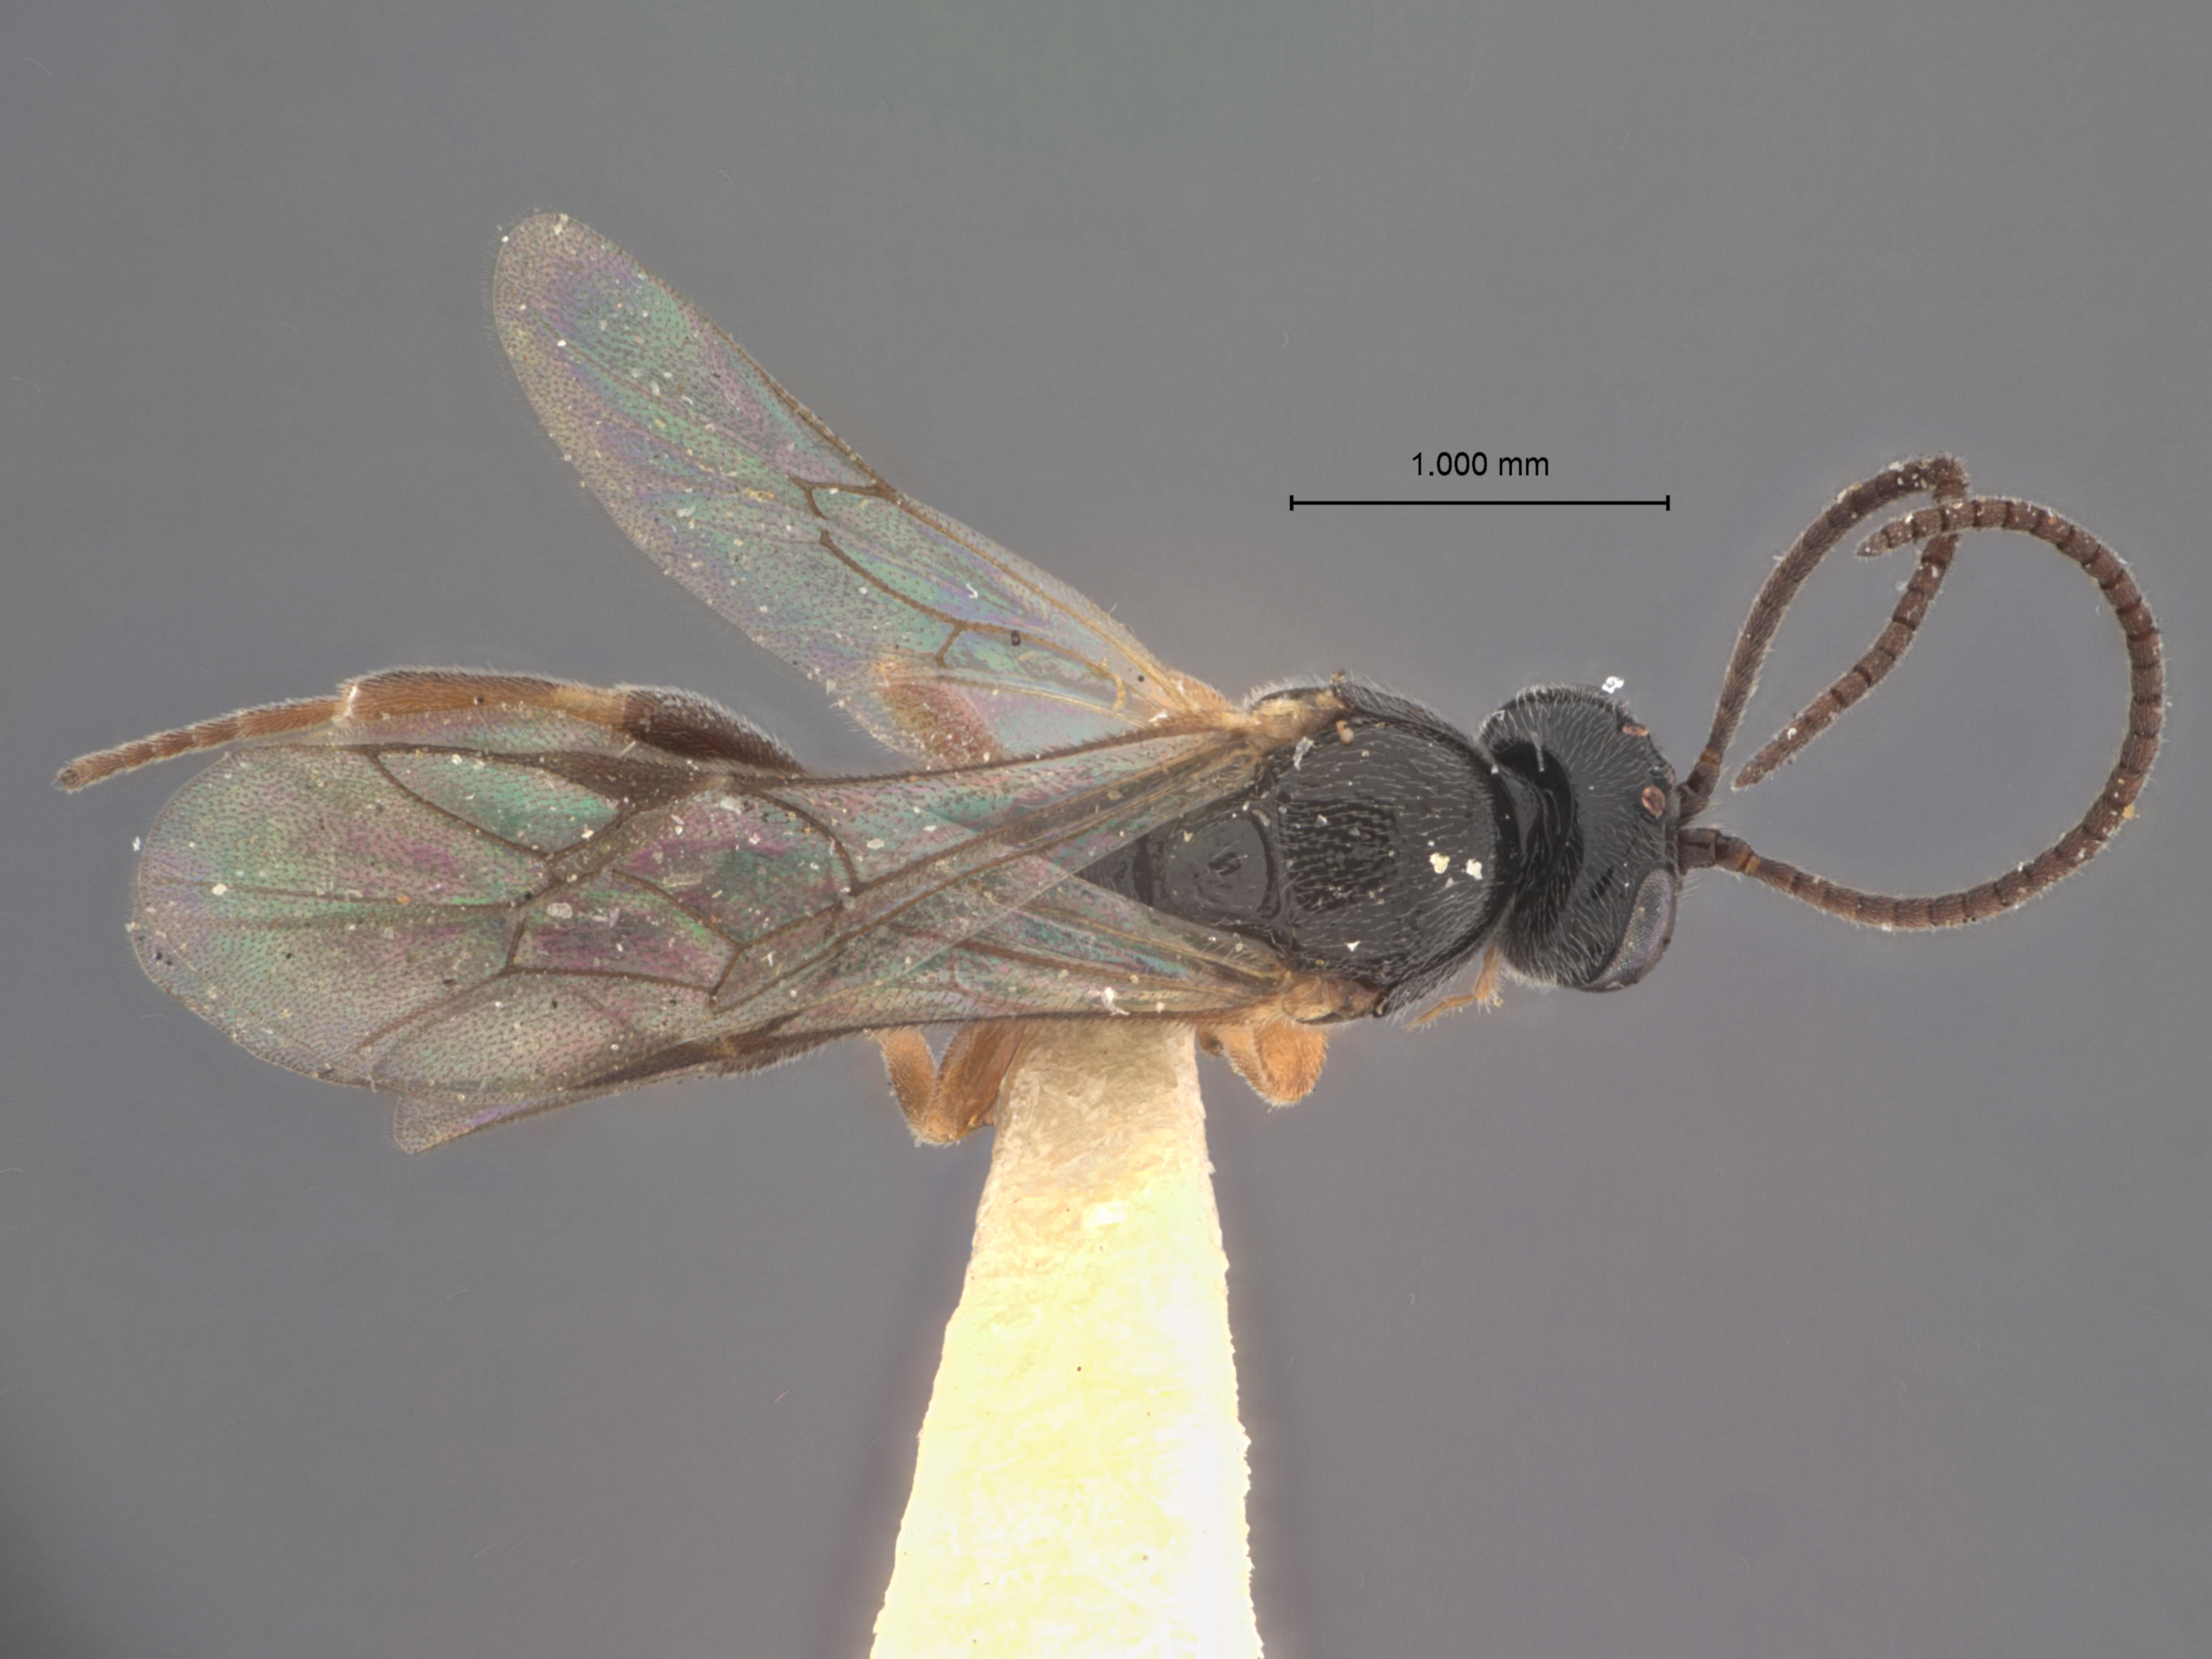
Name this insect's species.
Chorinaeus funebris
